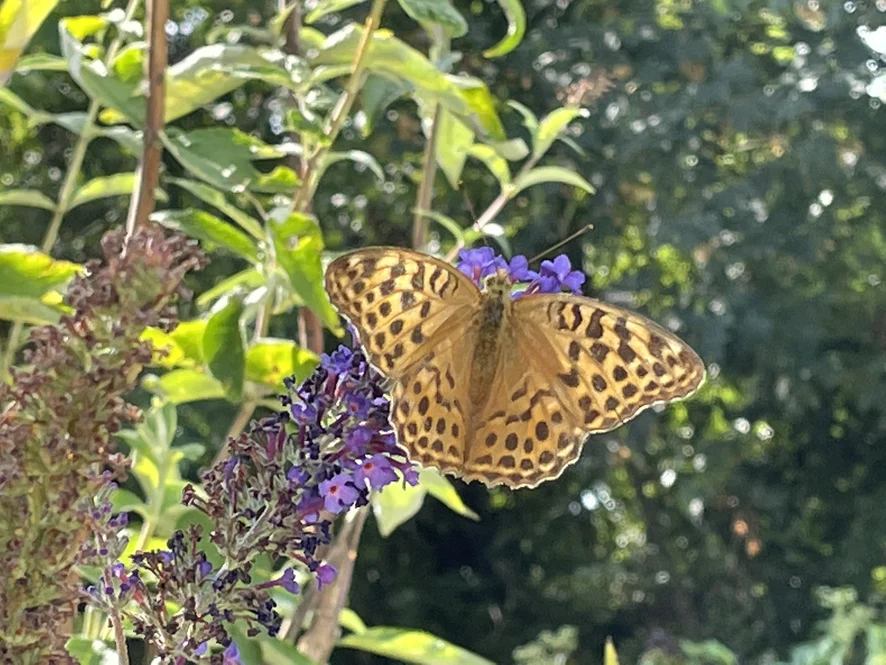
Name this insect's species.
Argynnis paphia
